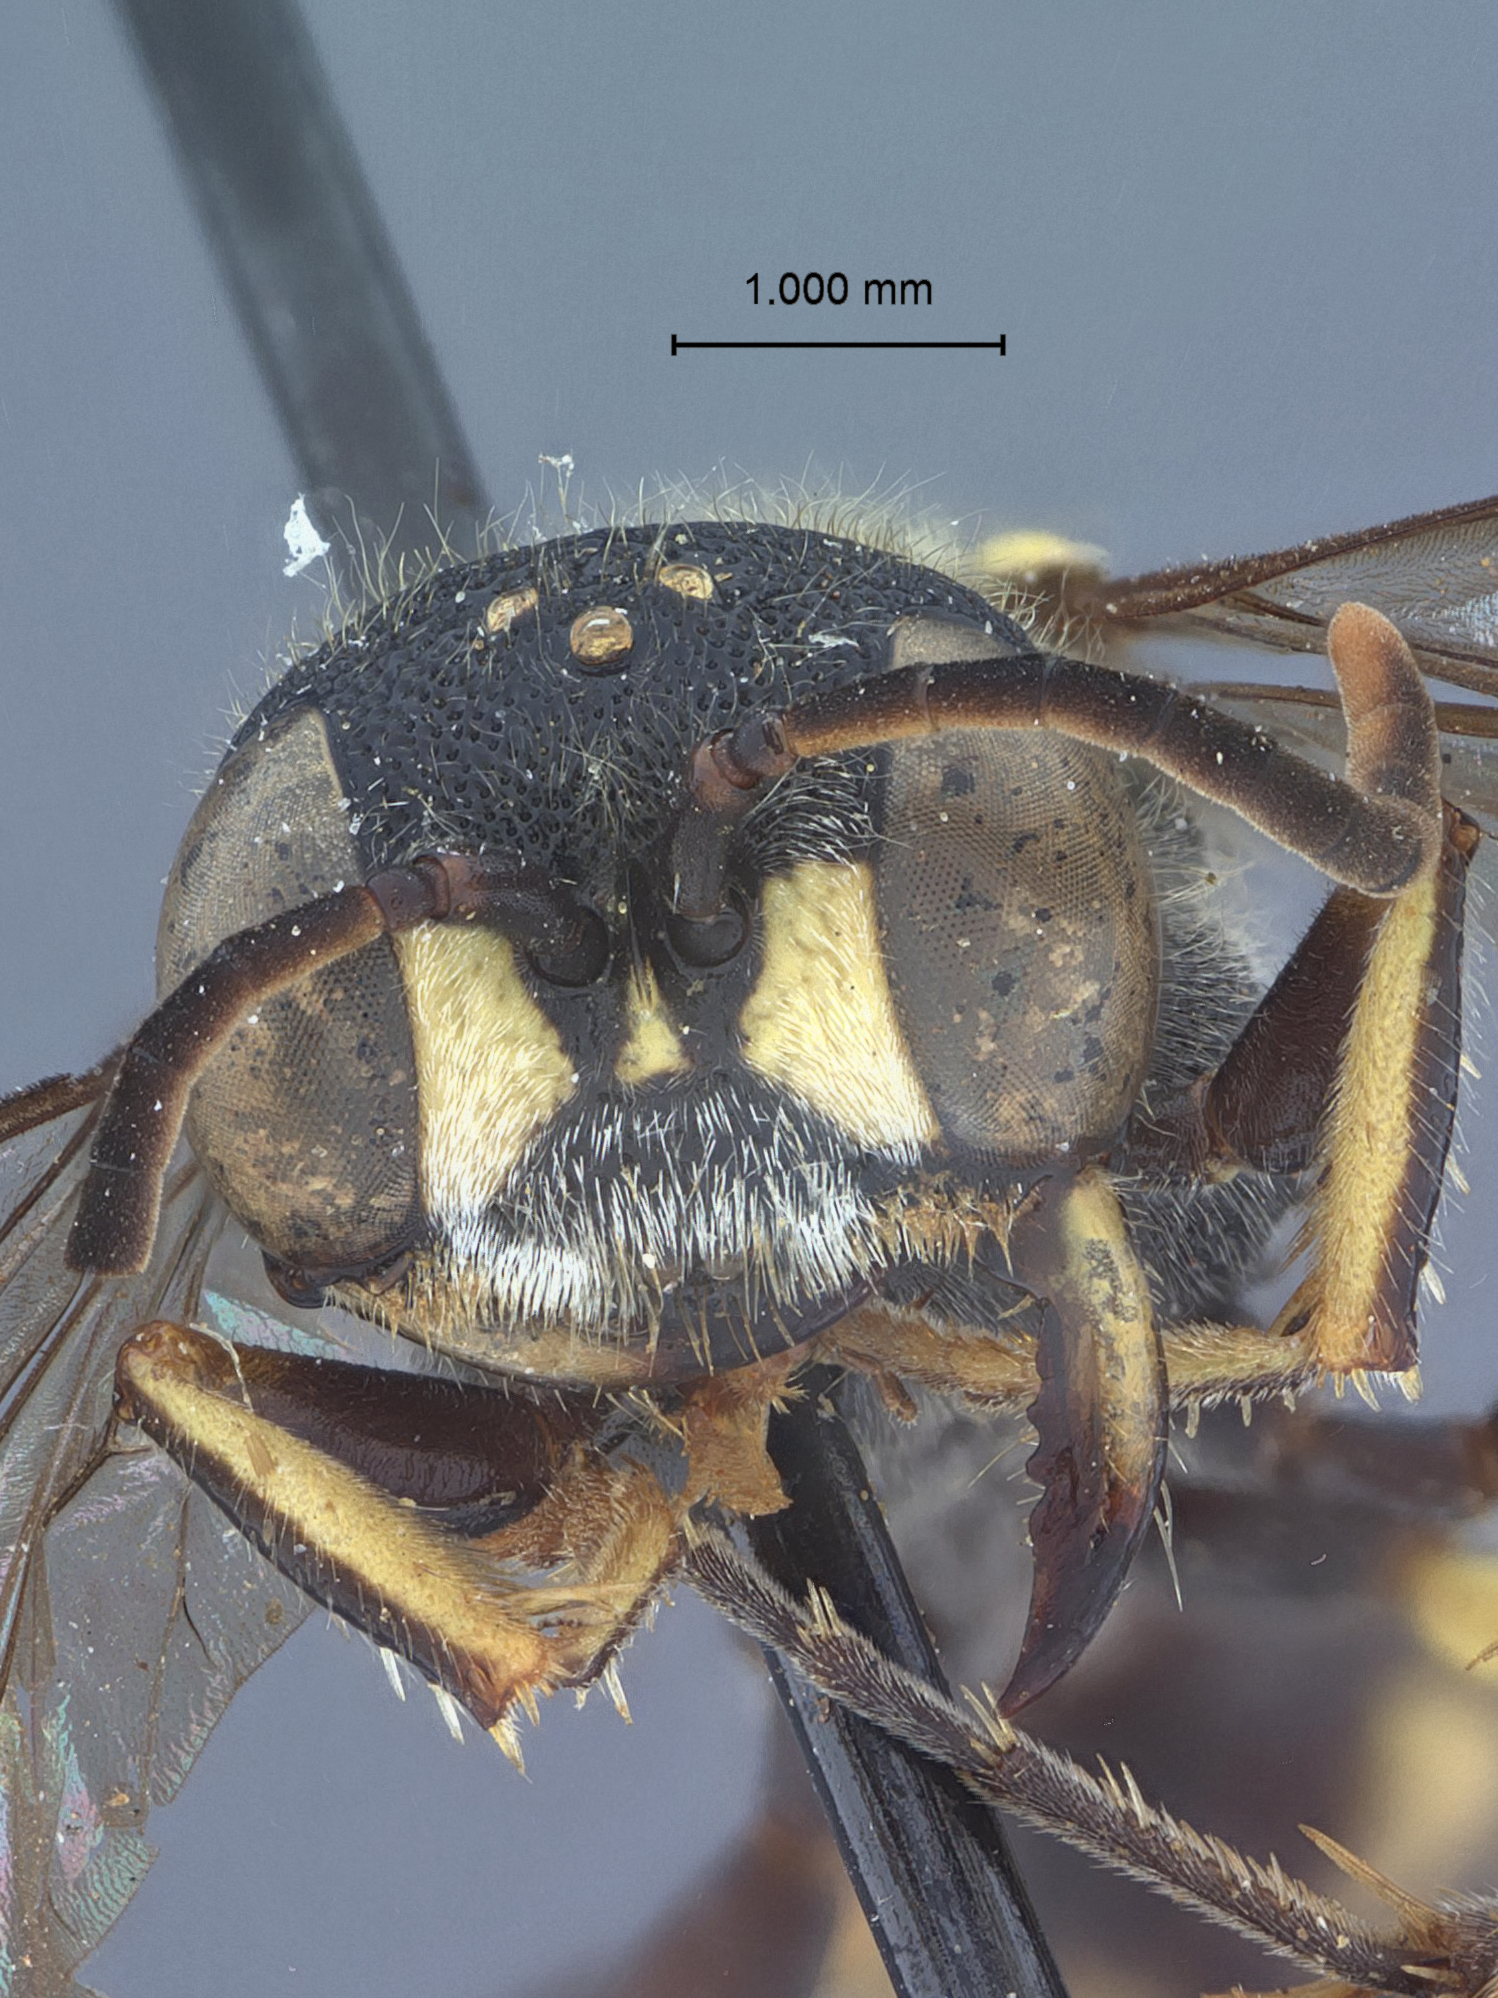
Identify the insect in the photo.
Cerceris cuernavaca
